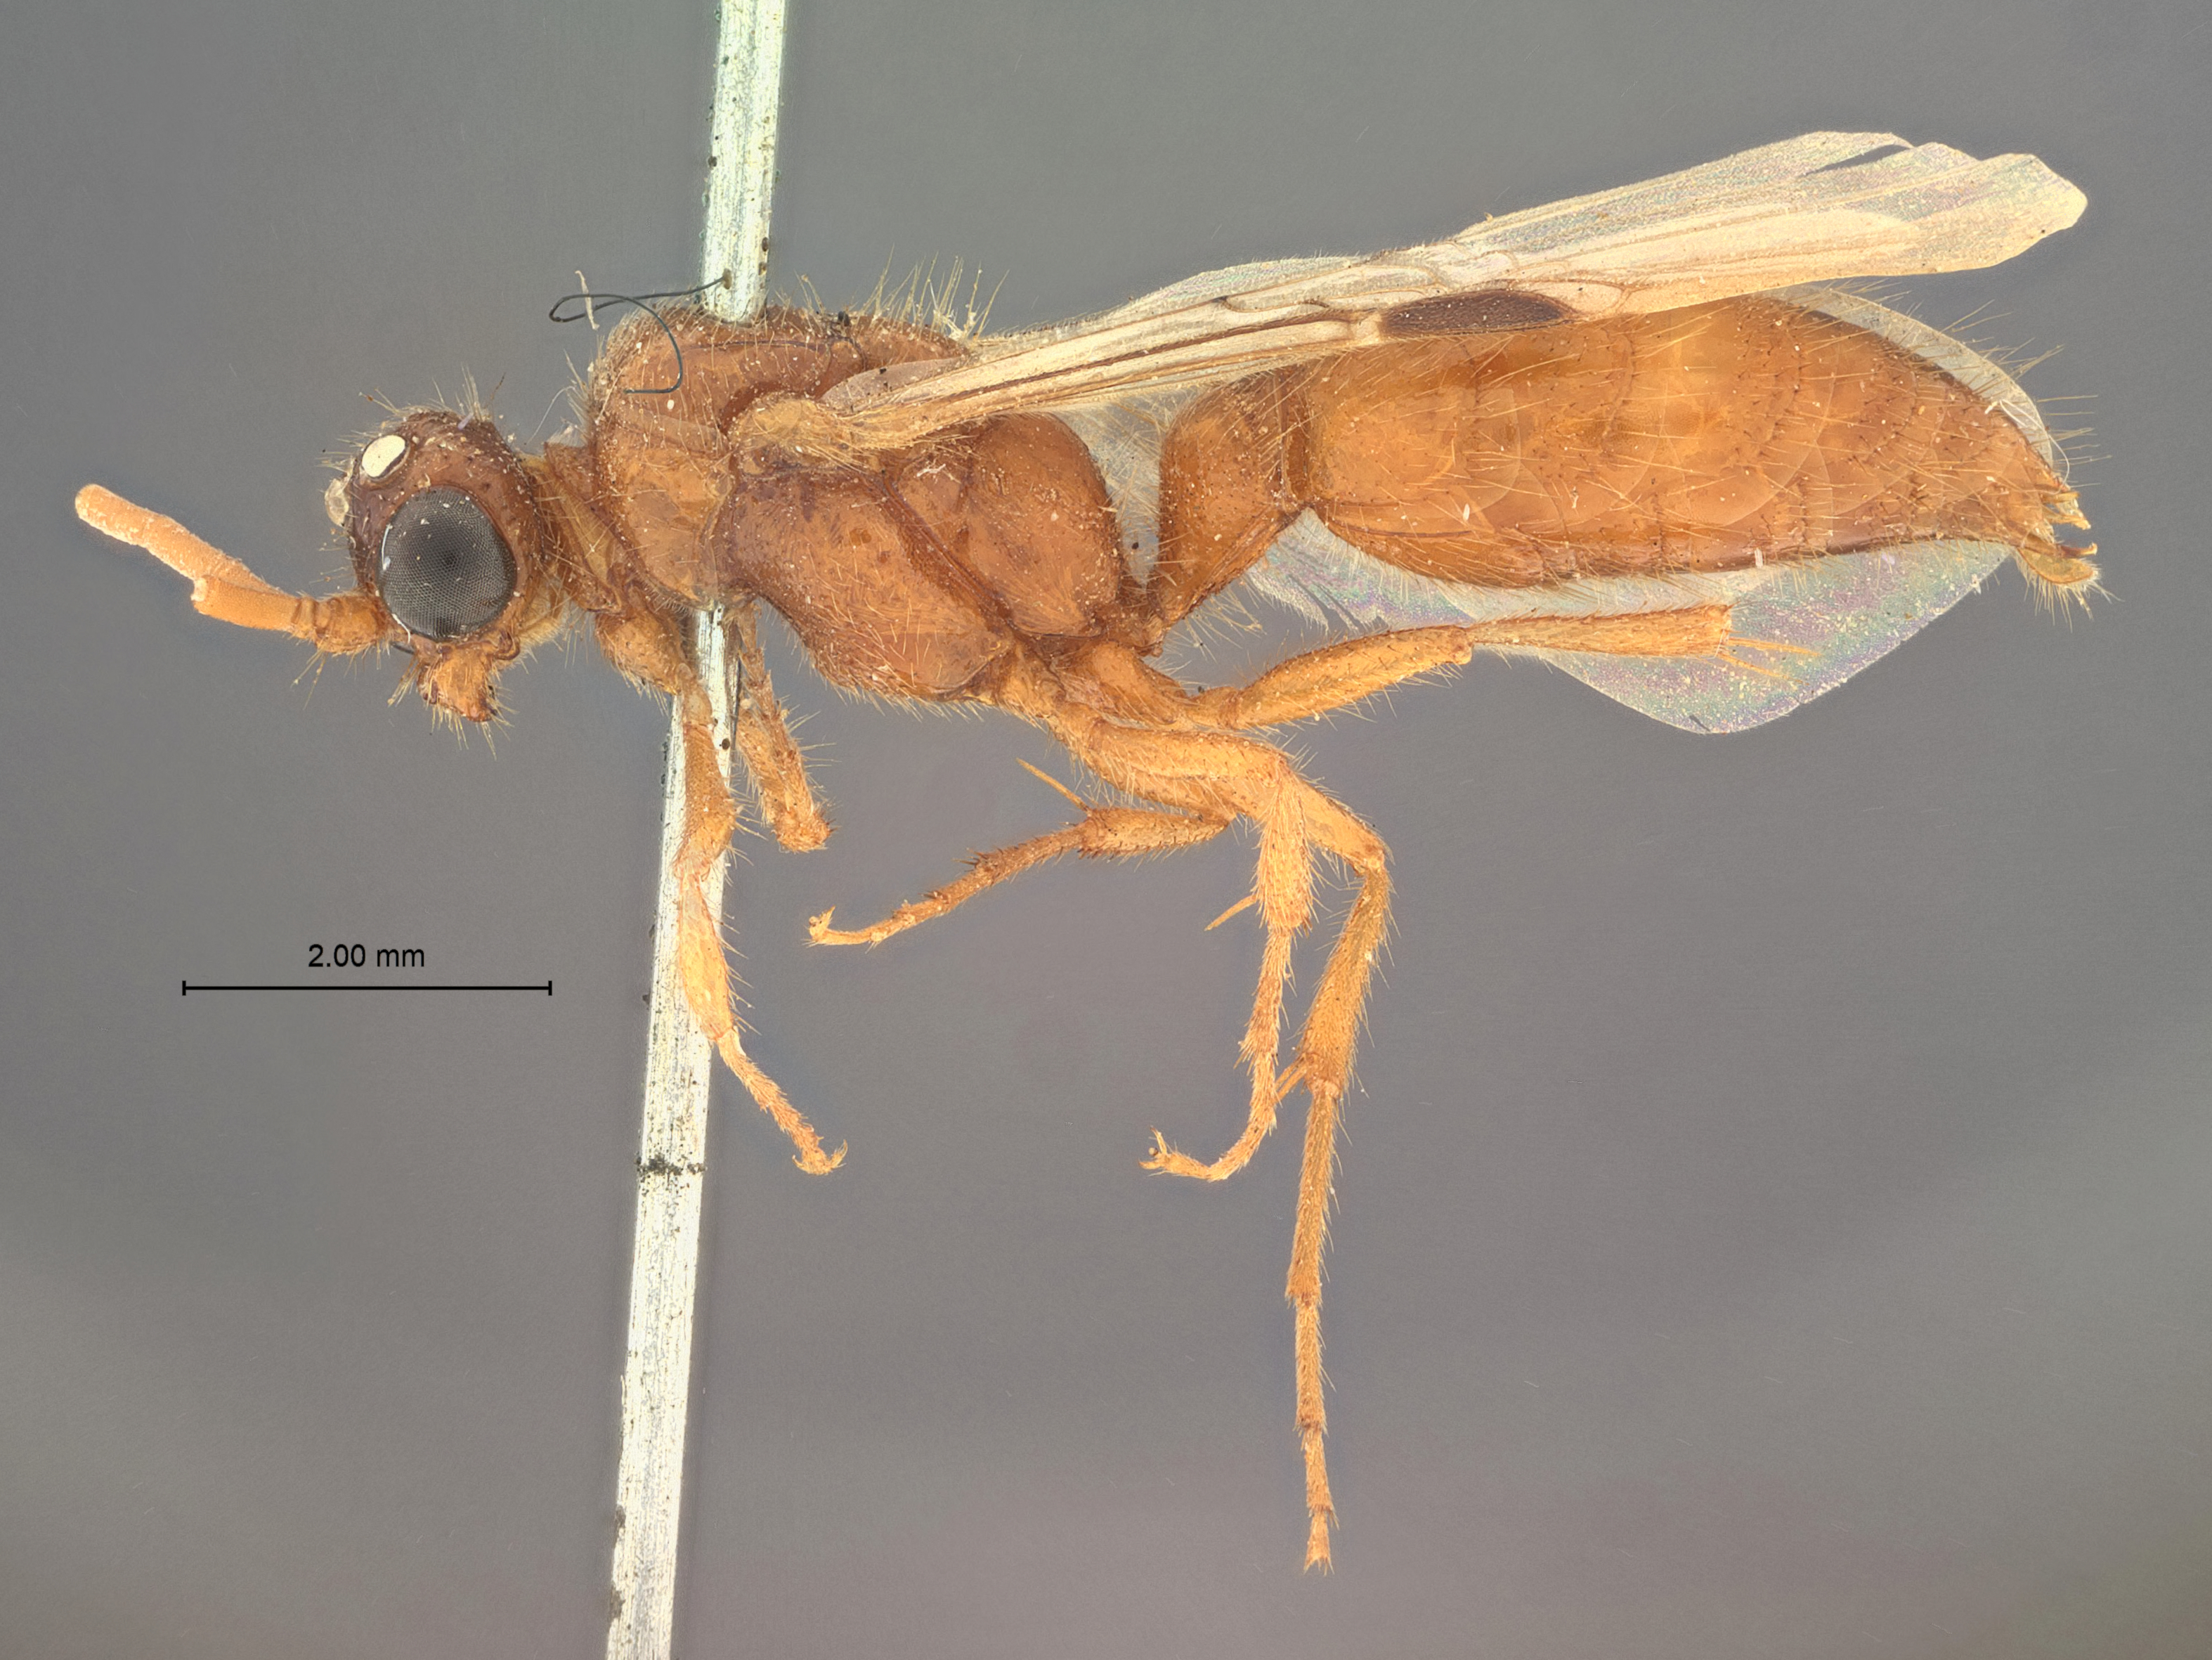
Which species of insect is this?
Brachycistis utahensis
